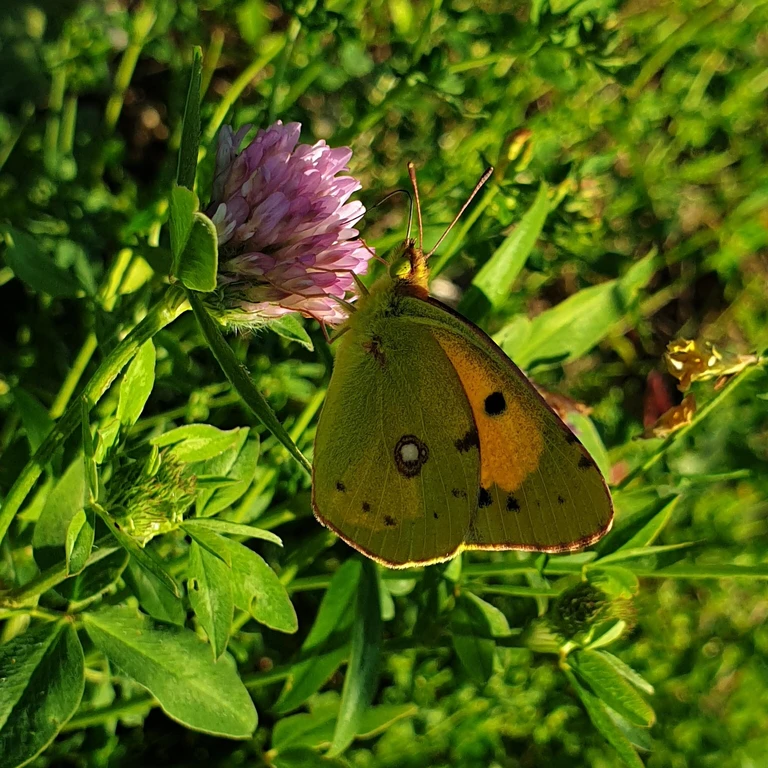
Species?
Colias croceus
